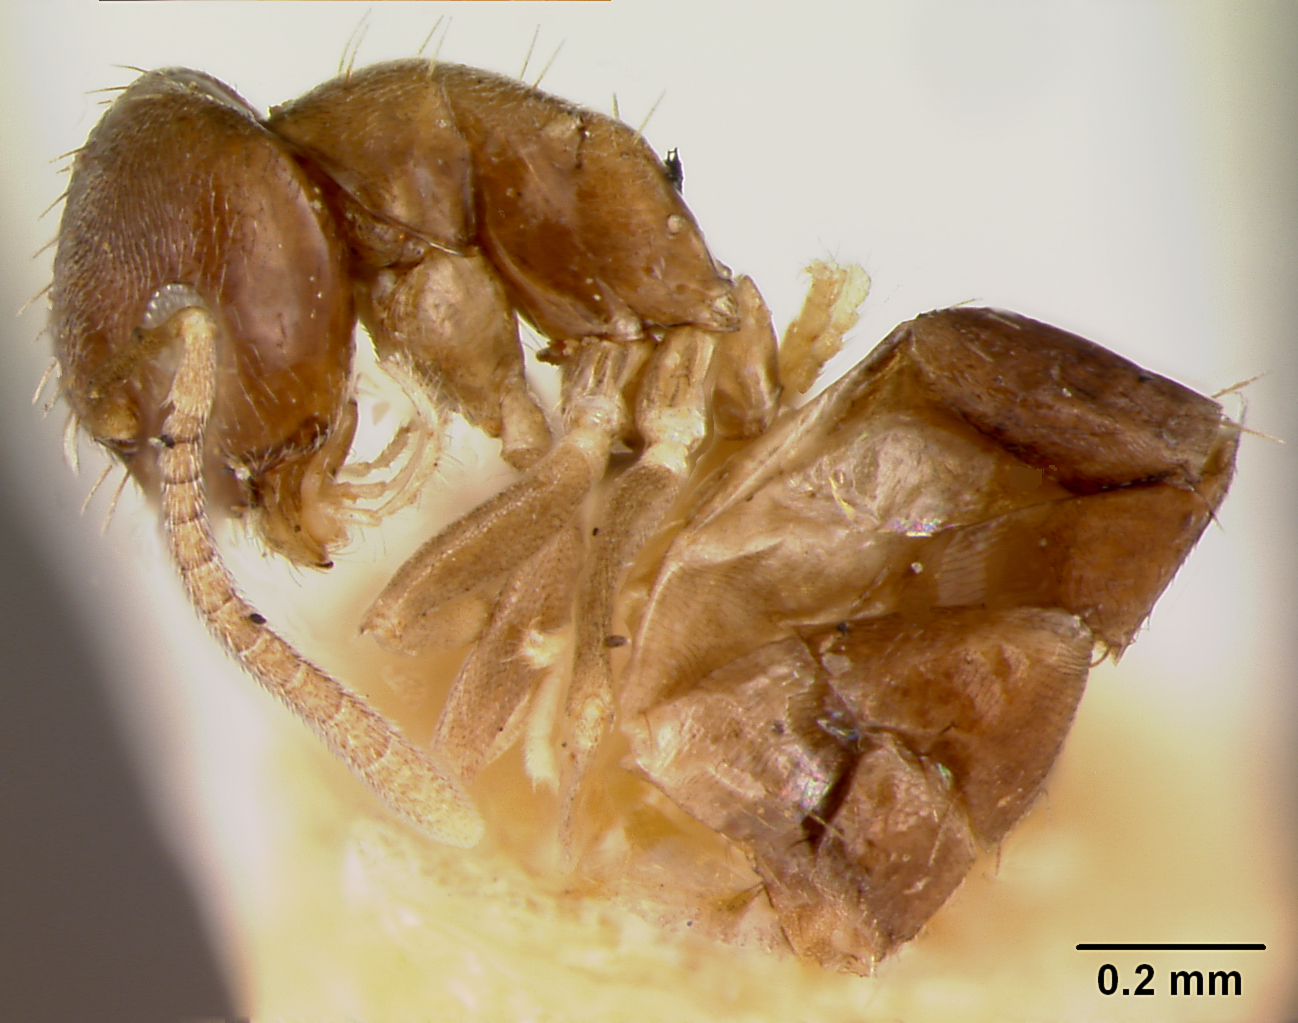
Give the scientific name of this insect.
Prenolepis oceanica
